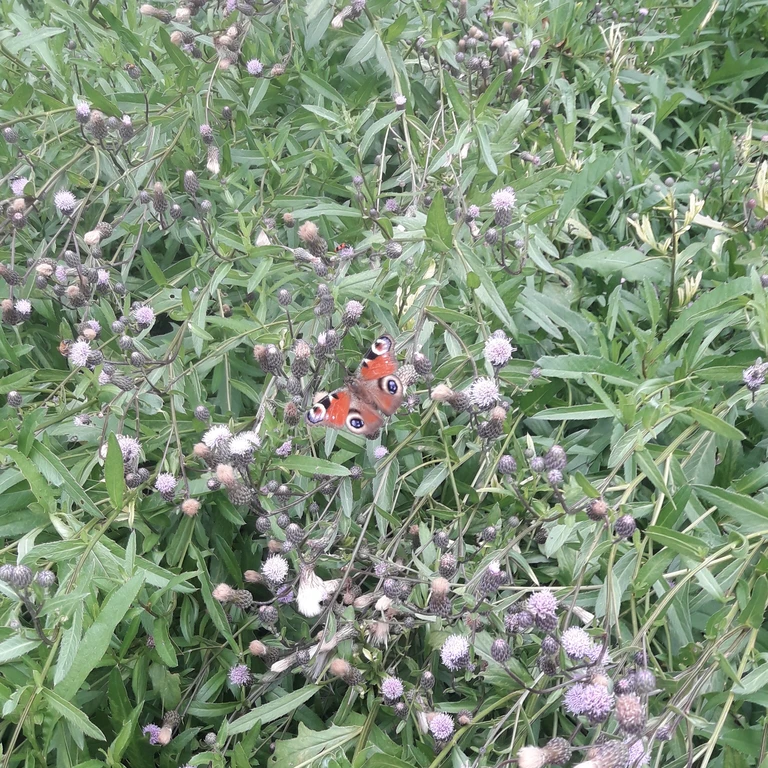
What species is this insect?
Aglais io
